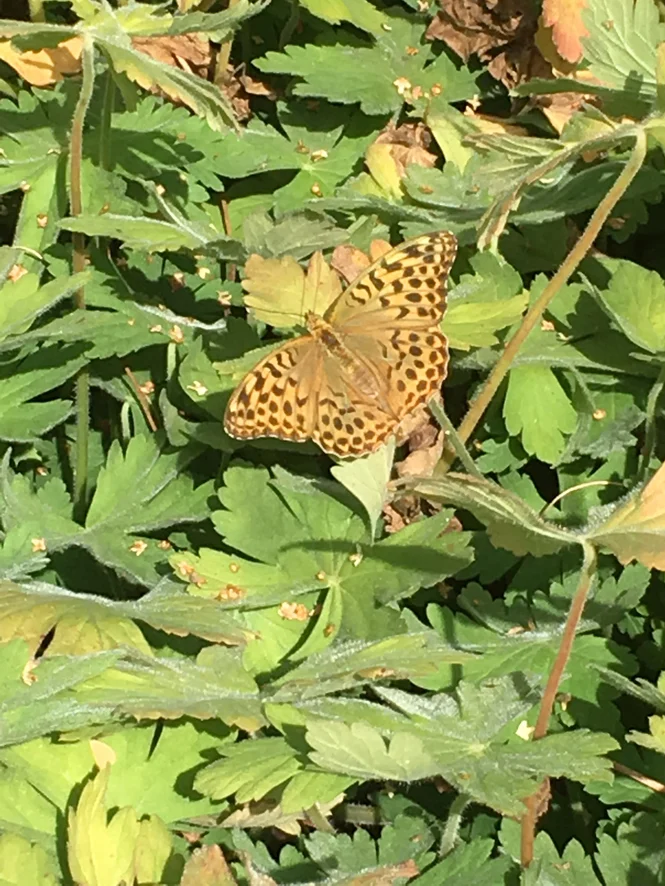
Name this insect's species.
Argynnis paphia
